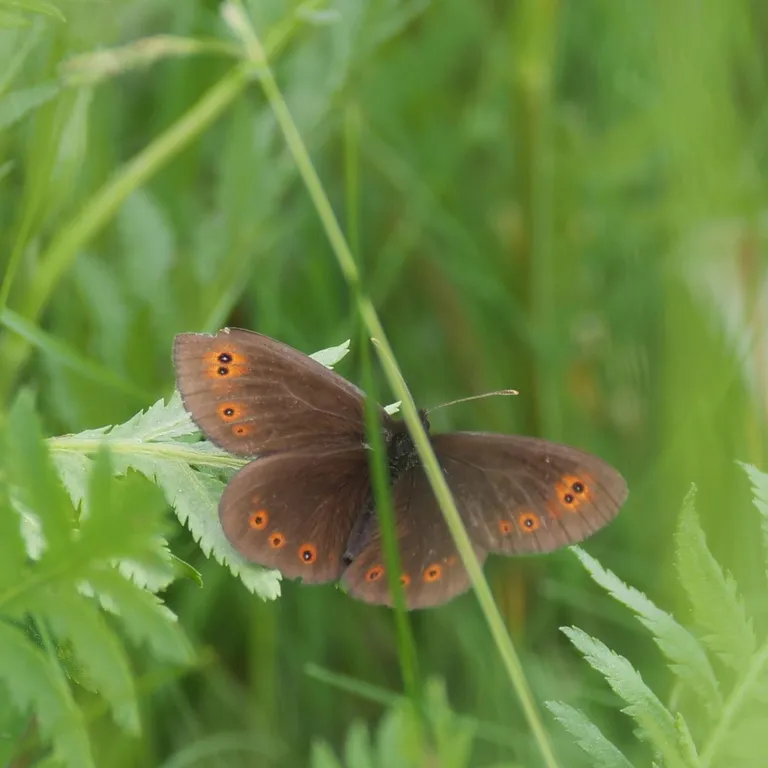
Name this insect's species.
Erebia medusa
